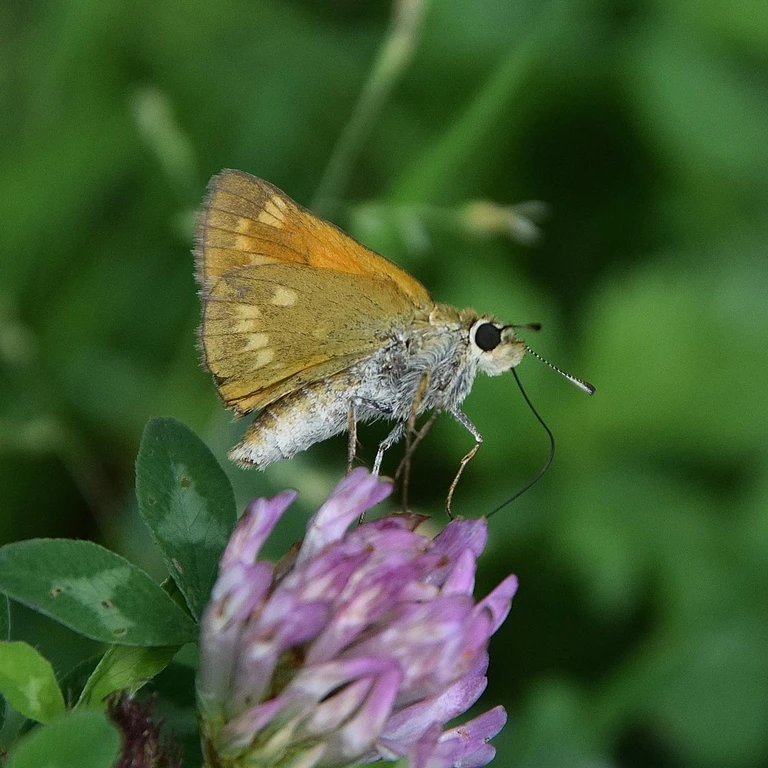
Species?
Ochlodes sylvanus (also Ochlodes venata)
